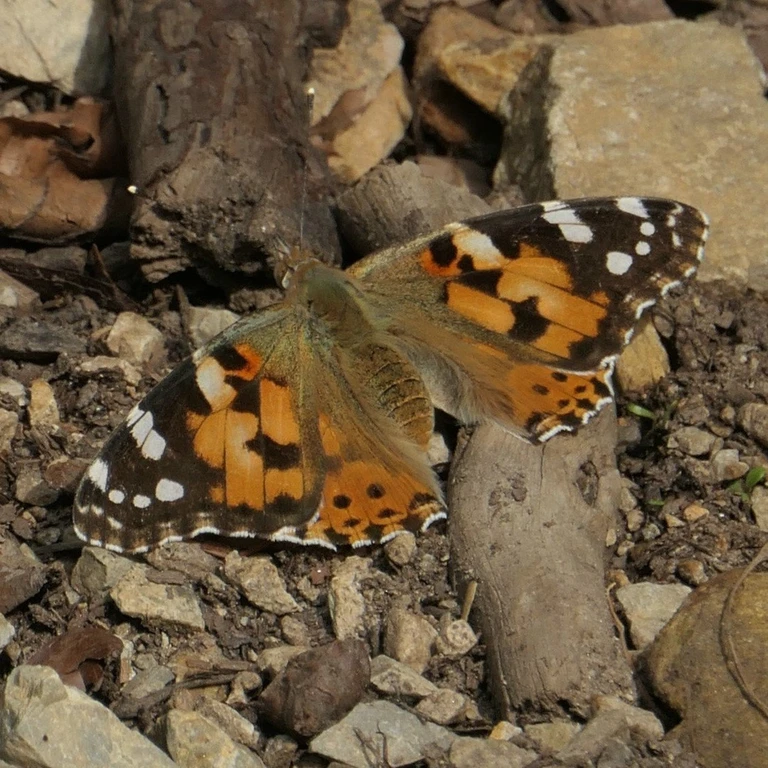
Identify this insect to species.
Vanessa cardui
